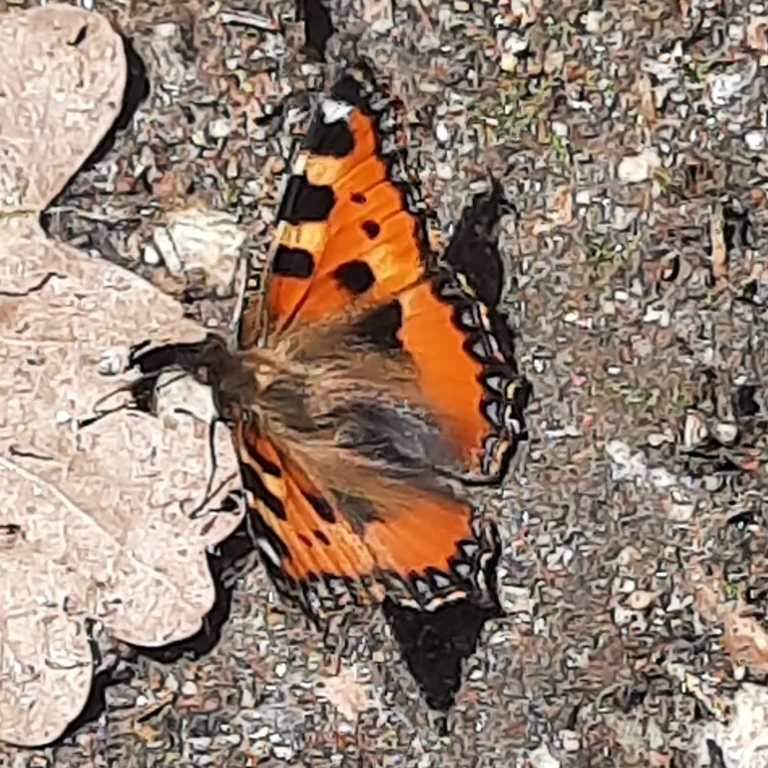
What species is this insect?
Aglais urticae
